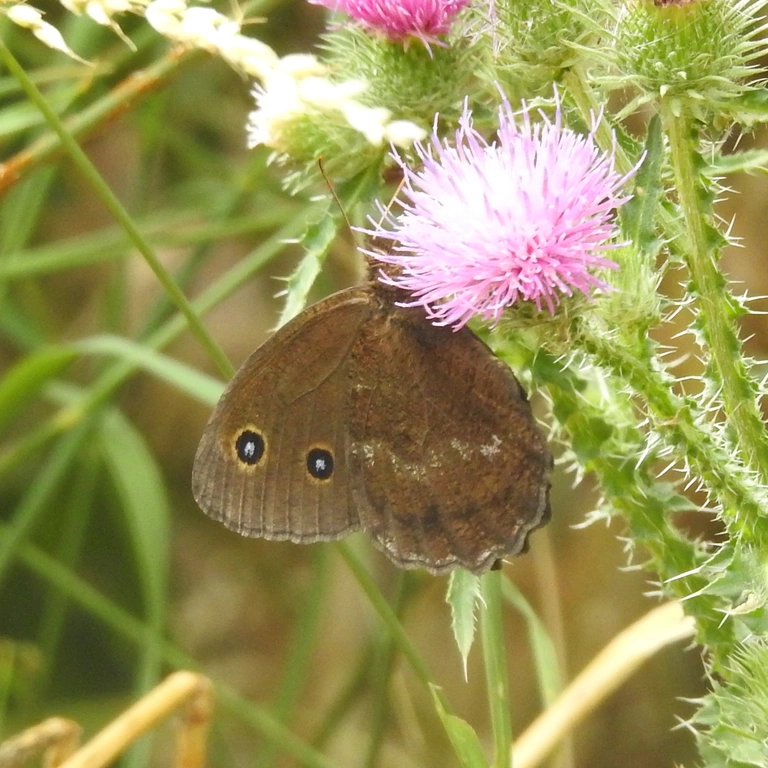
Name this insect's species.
Minois dryas
